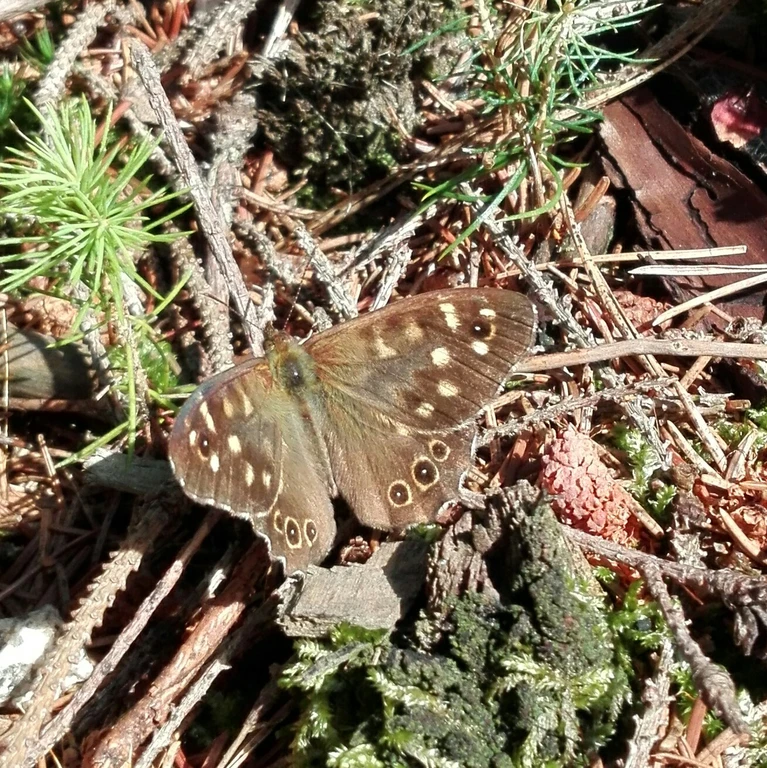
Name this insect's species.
Pararge aegeria
